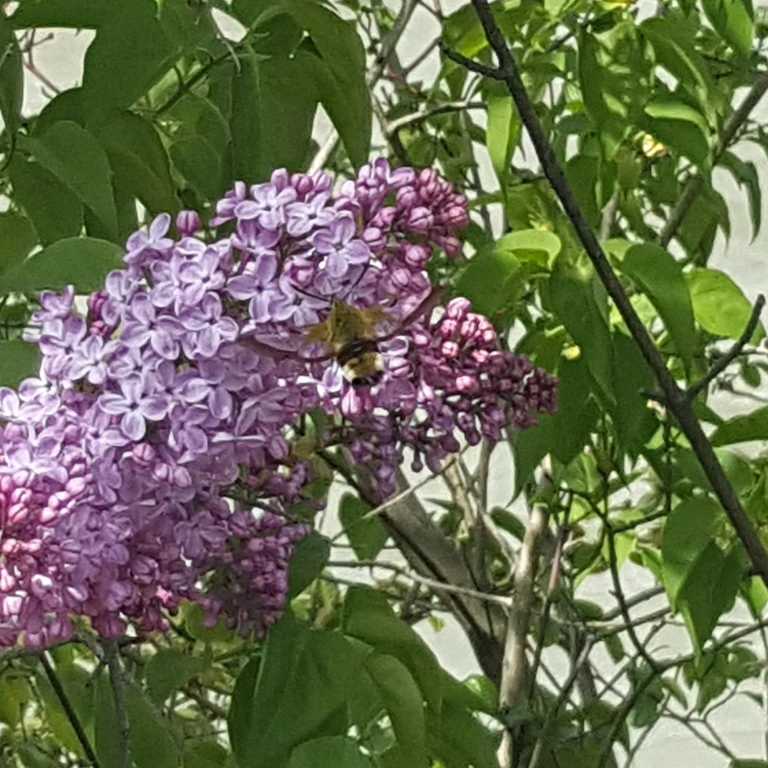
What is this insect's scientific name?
Hemaris fuciformis
